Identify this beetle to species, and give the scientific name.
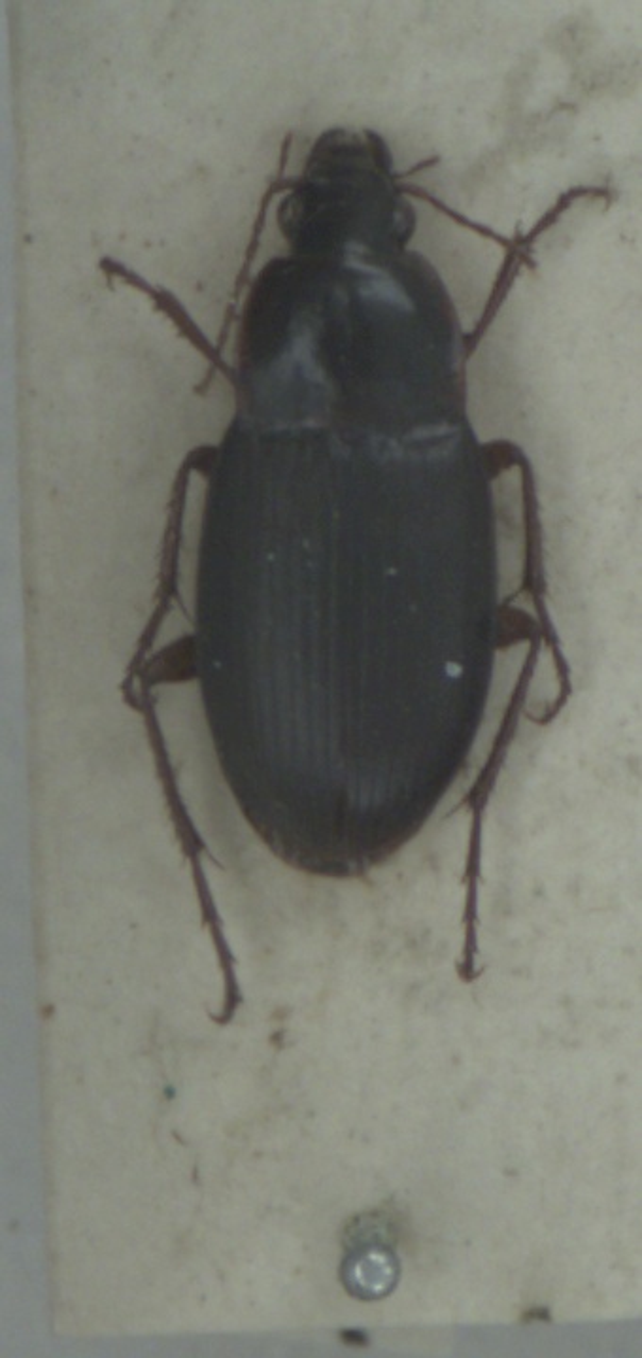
Calathus ambiguus
